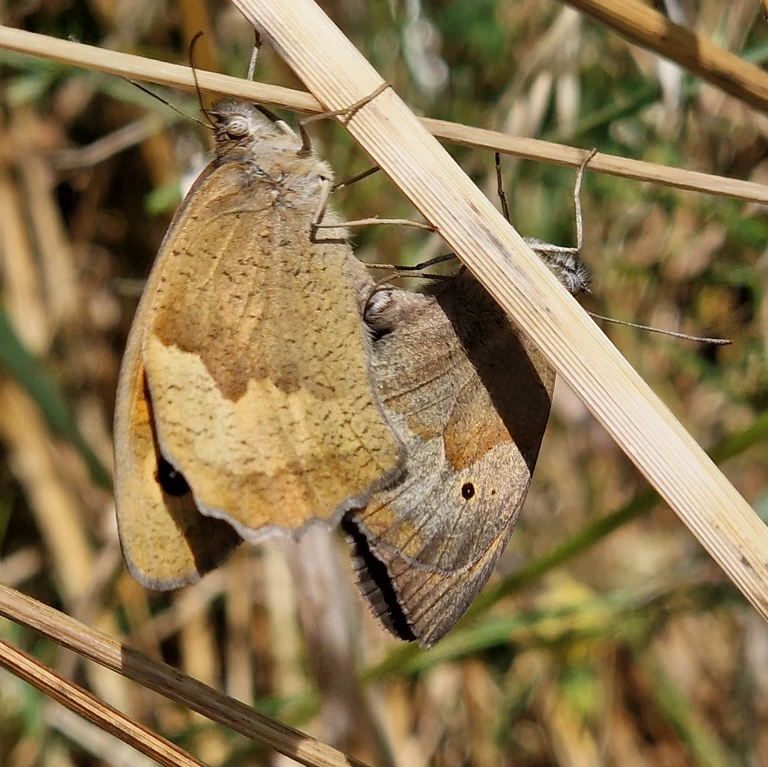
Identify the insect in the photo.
Maniola jurtina
